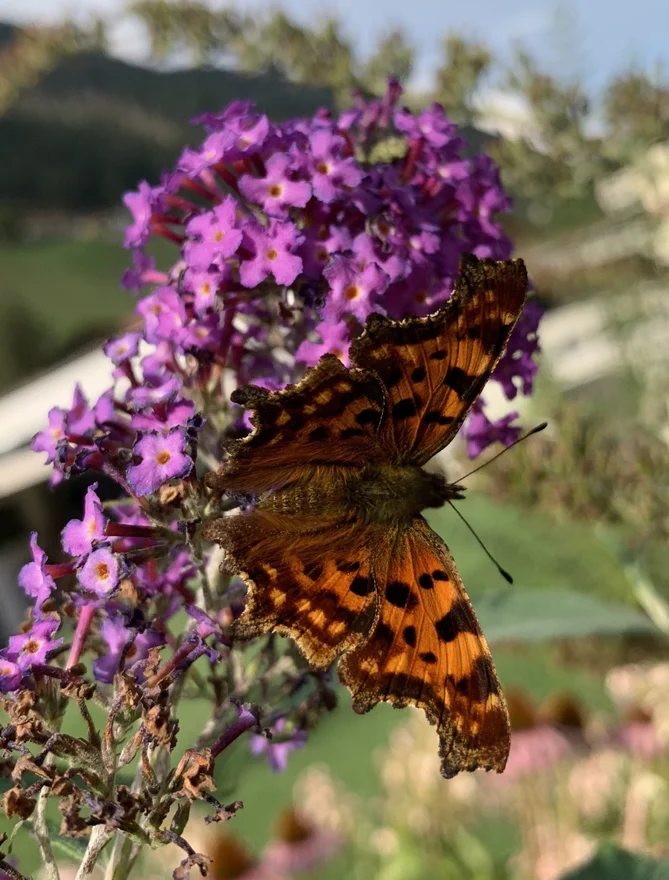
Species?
Polygonia c-album
